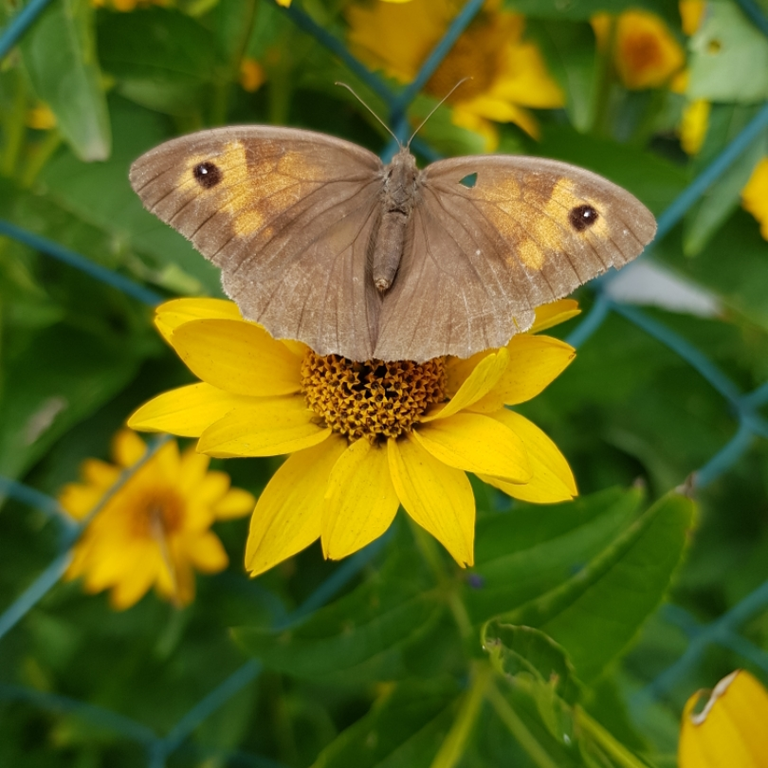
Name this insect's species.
Maniola jurtina
